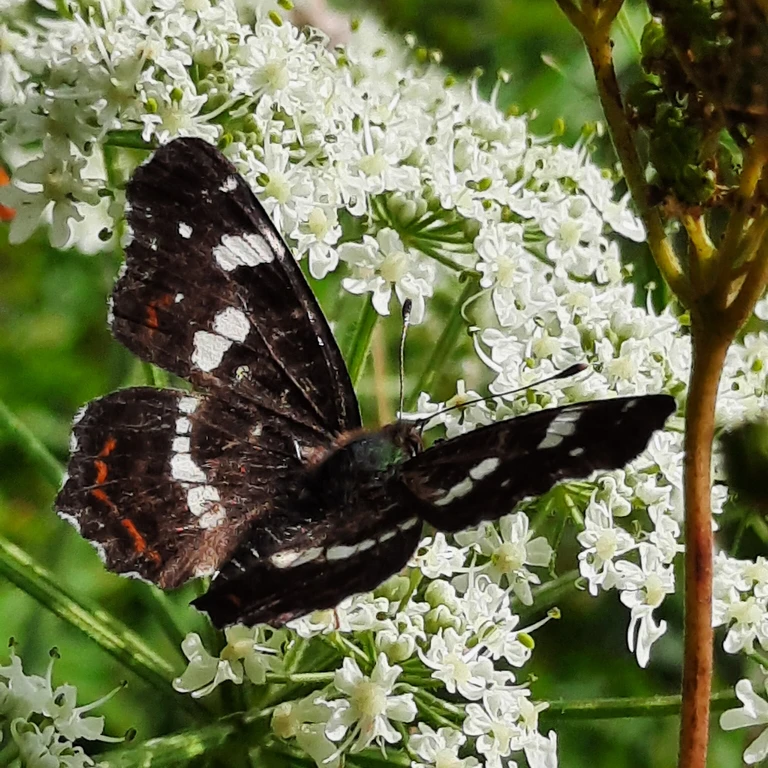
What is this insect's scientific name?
Araschnia levana
